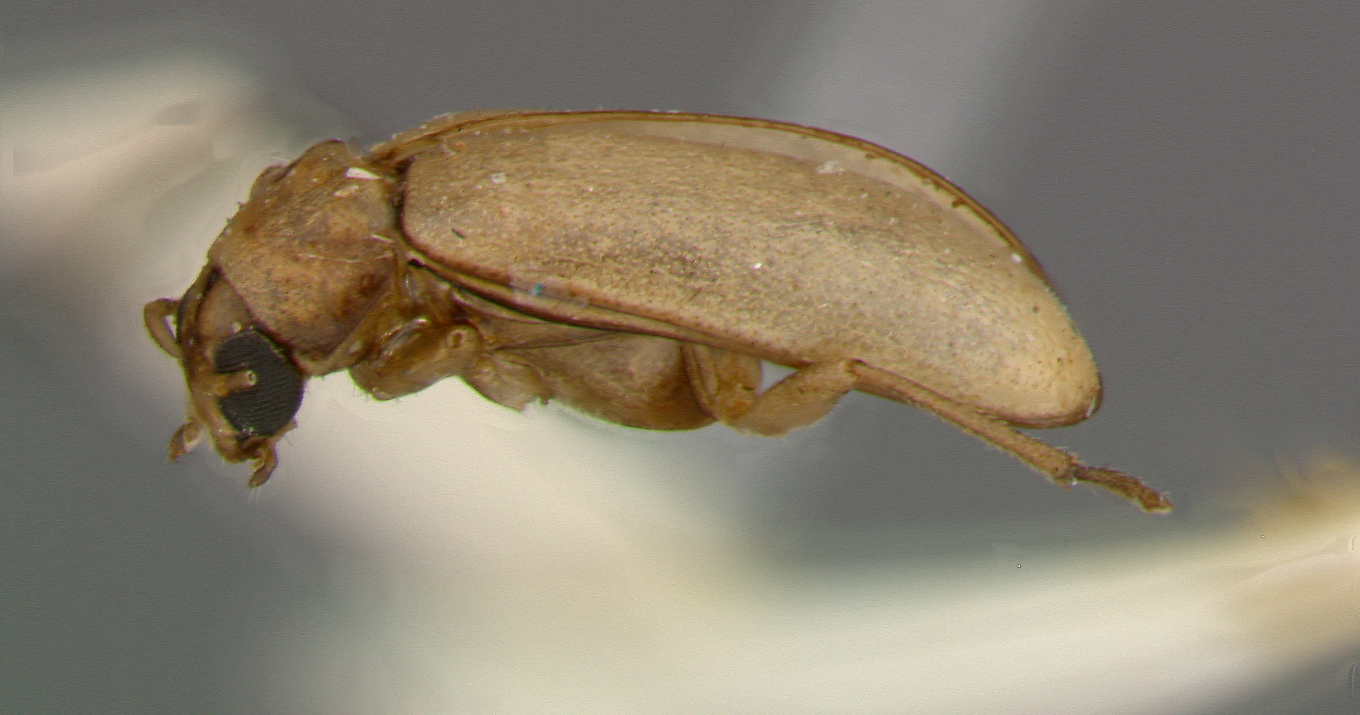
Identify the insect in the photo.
Luperodes punctatissimus
